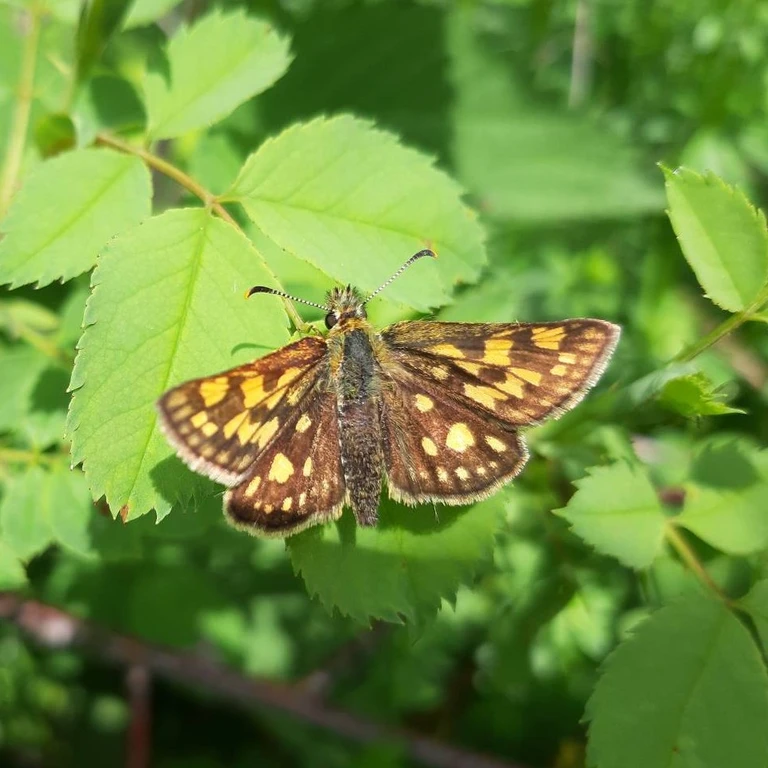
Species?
Carterocephalus palaemon
